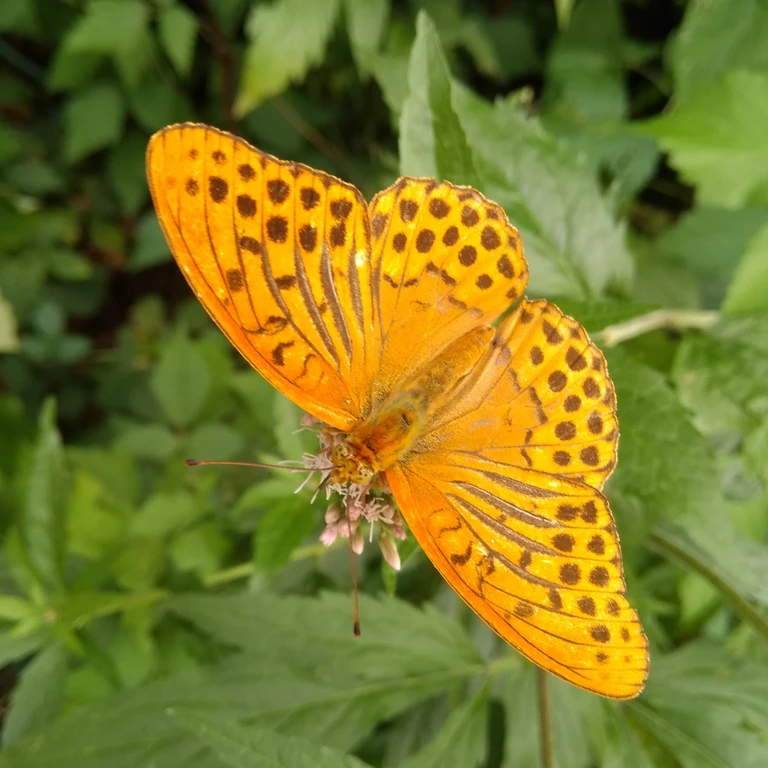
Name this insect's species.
Argynnis paphia
